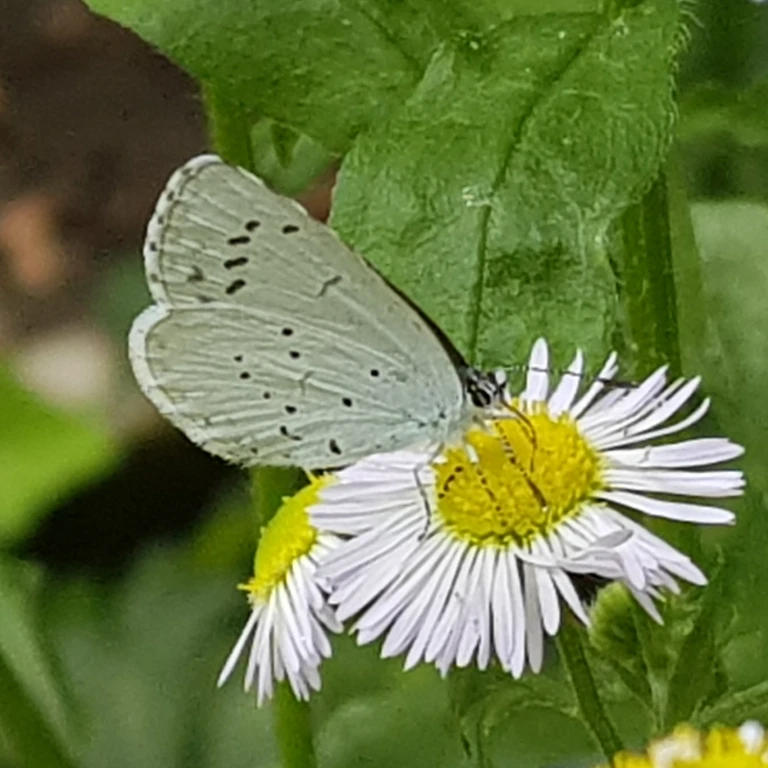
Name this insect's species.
Celastrina argiolus
